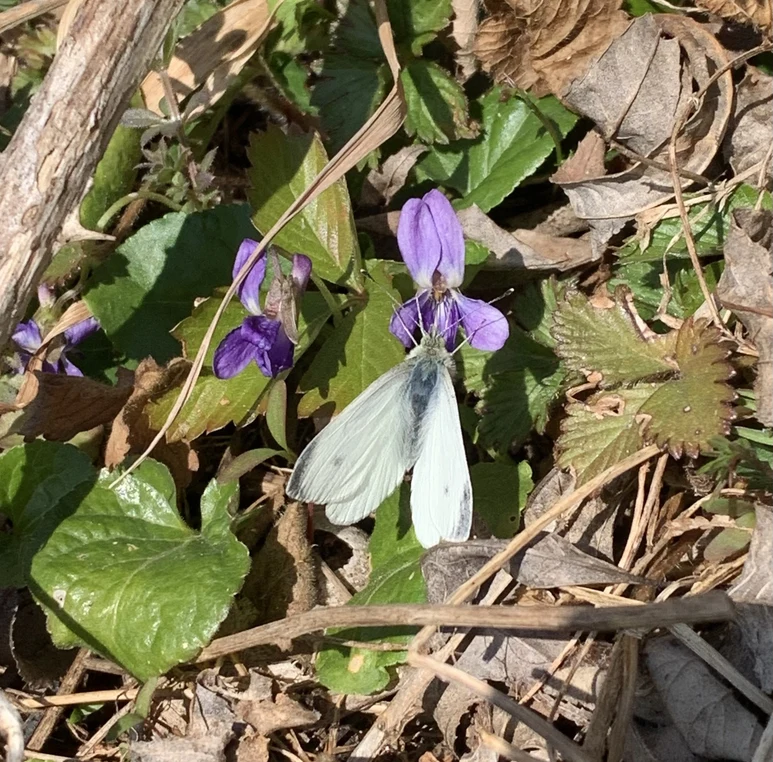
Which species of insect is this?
Pieris rapae
